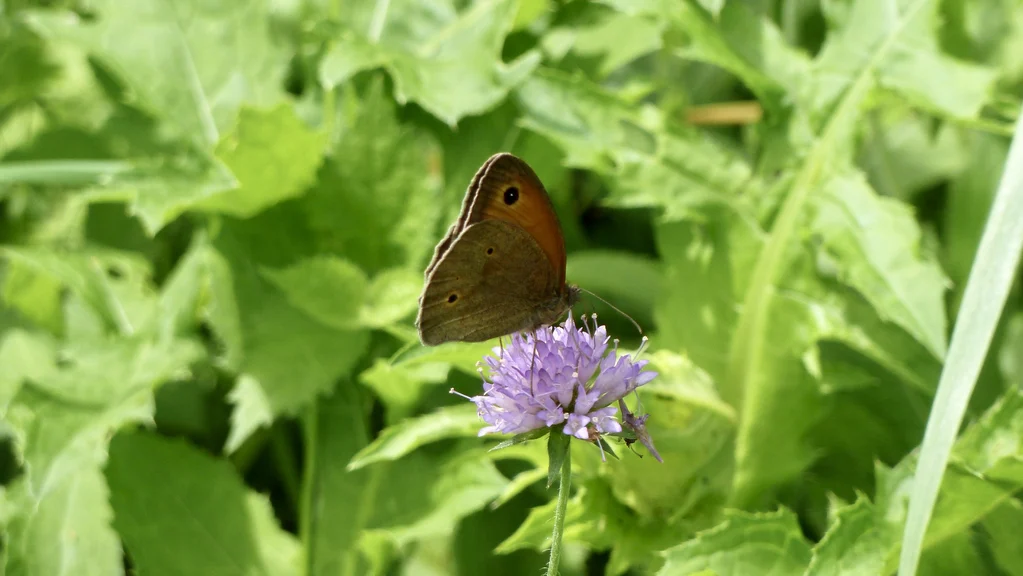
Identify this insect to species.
Maniola jurtina
